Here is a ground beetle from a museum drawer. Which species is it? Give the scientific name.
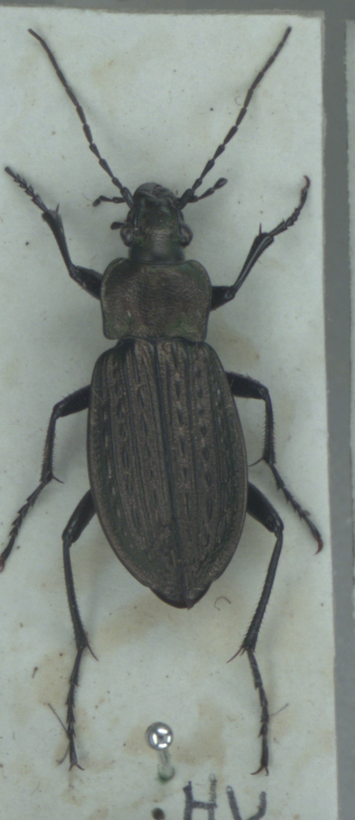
Carabus granulatus
